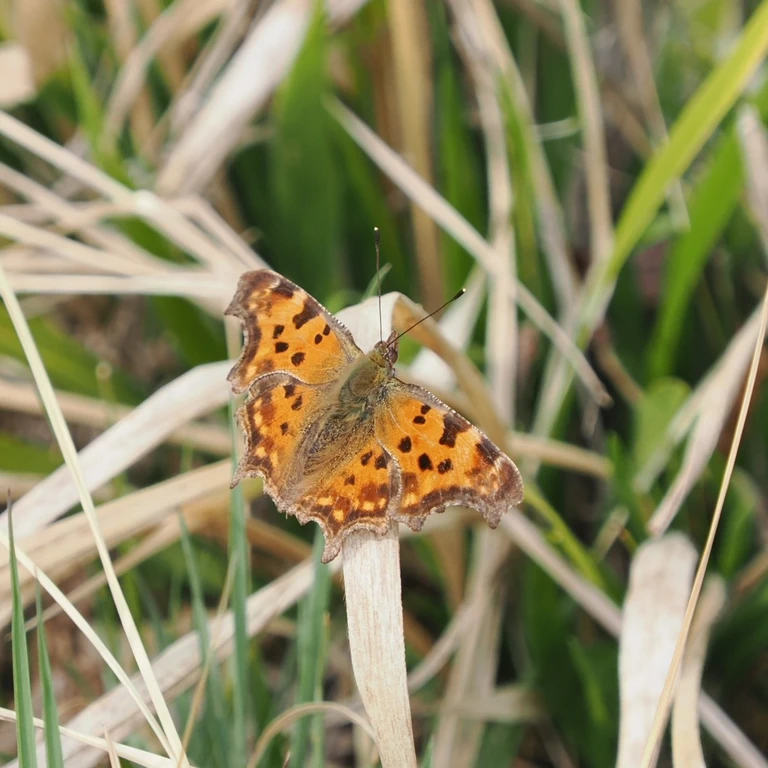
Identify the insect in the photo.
Polygonia c-album
